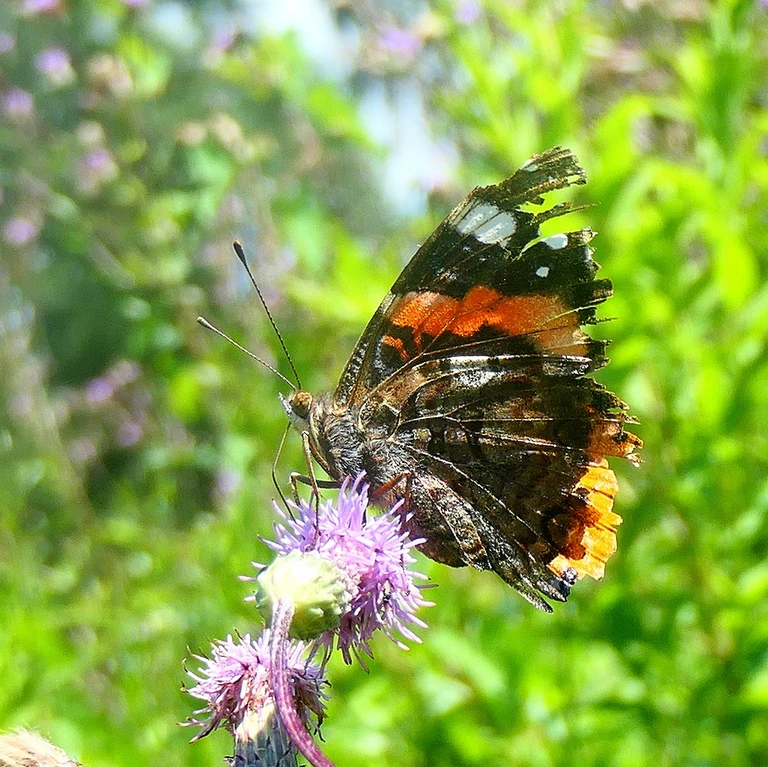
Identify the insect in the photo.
Vanessa atalanta
